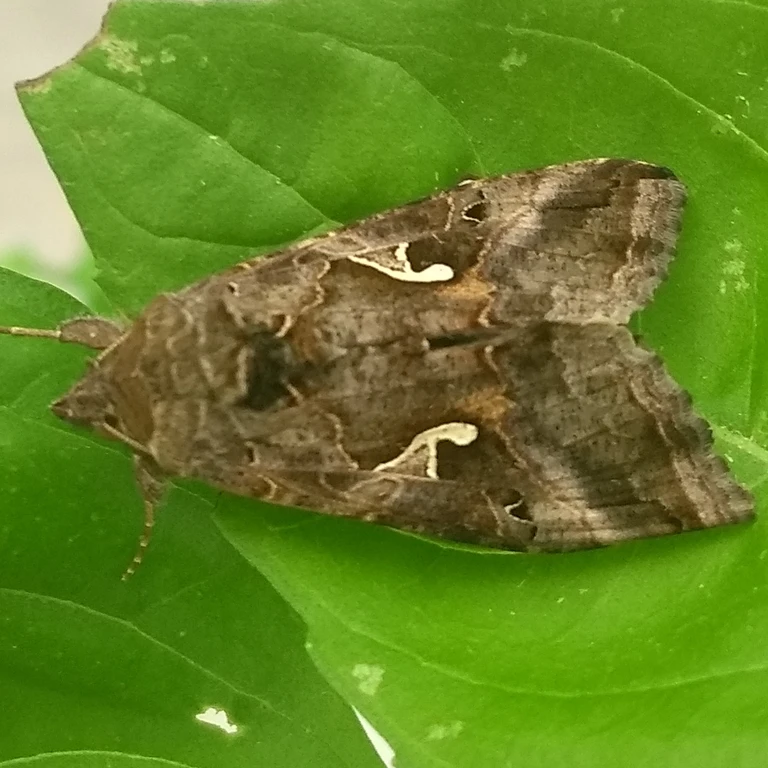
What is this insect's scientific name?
Autographa gamma
